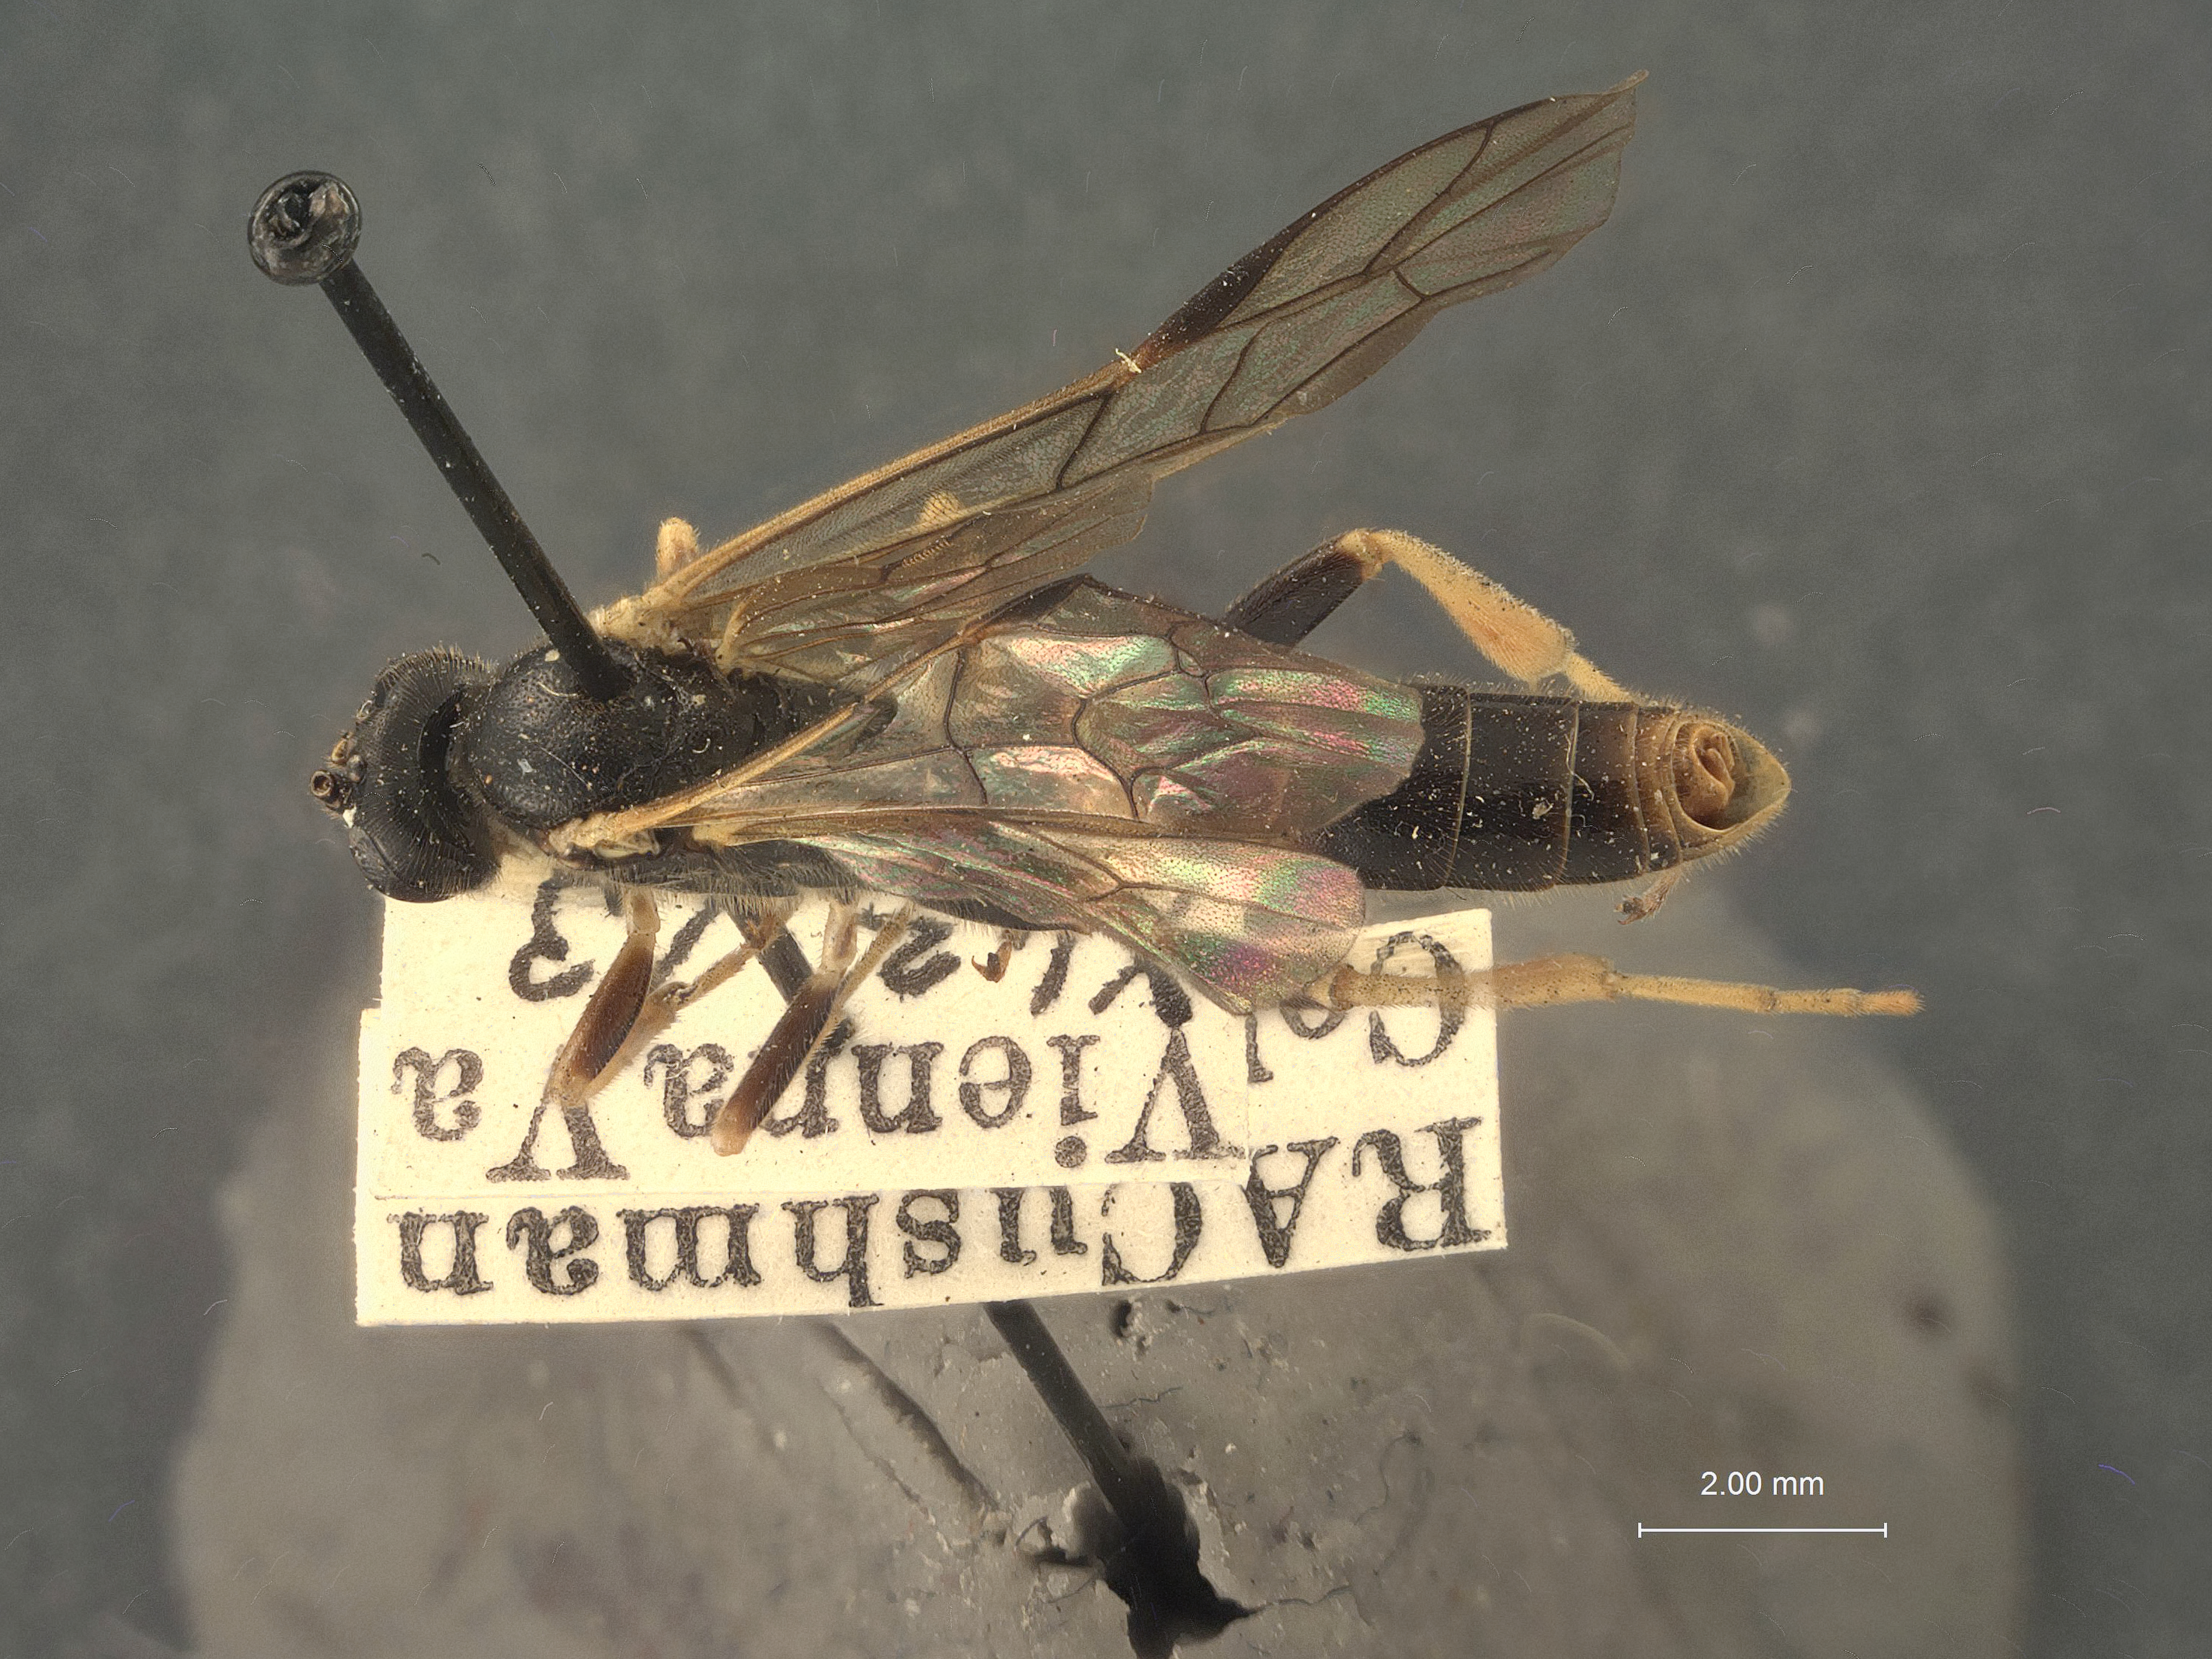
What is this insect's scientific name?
Notopygus virginiensis
